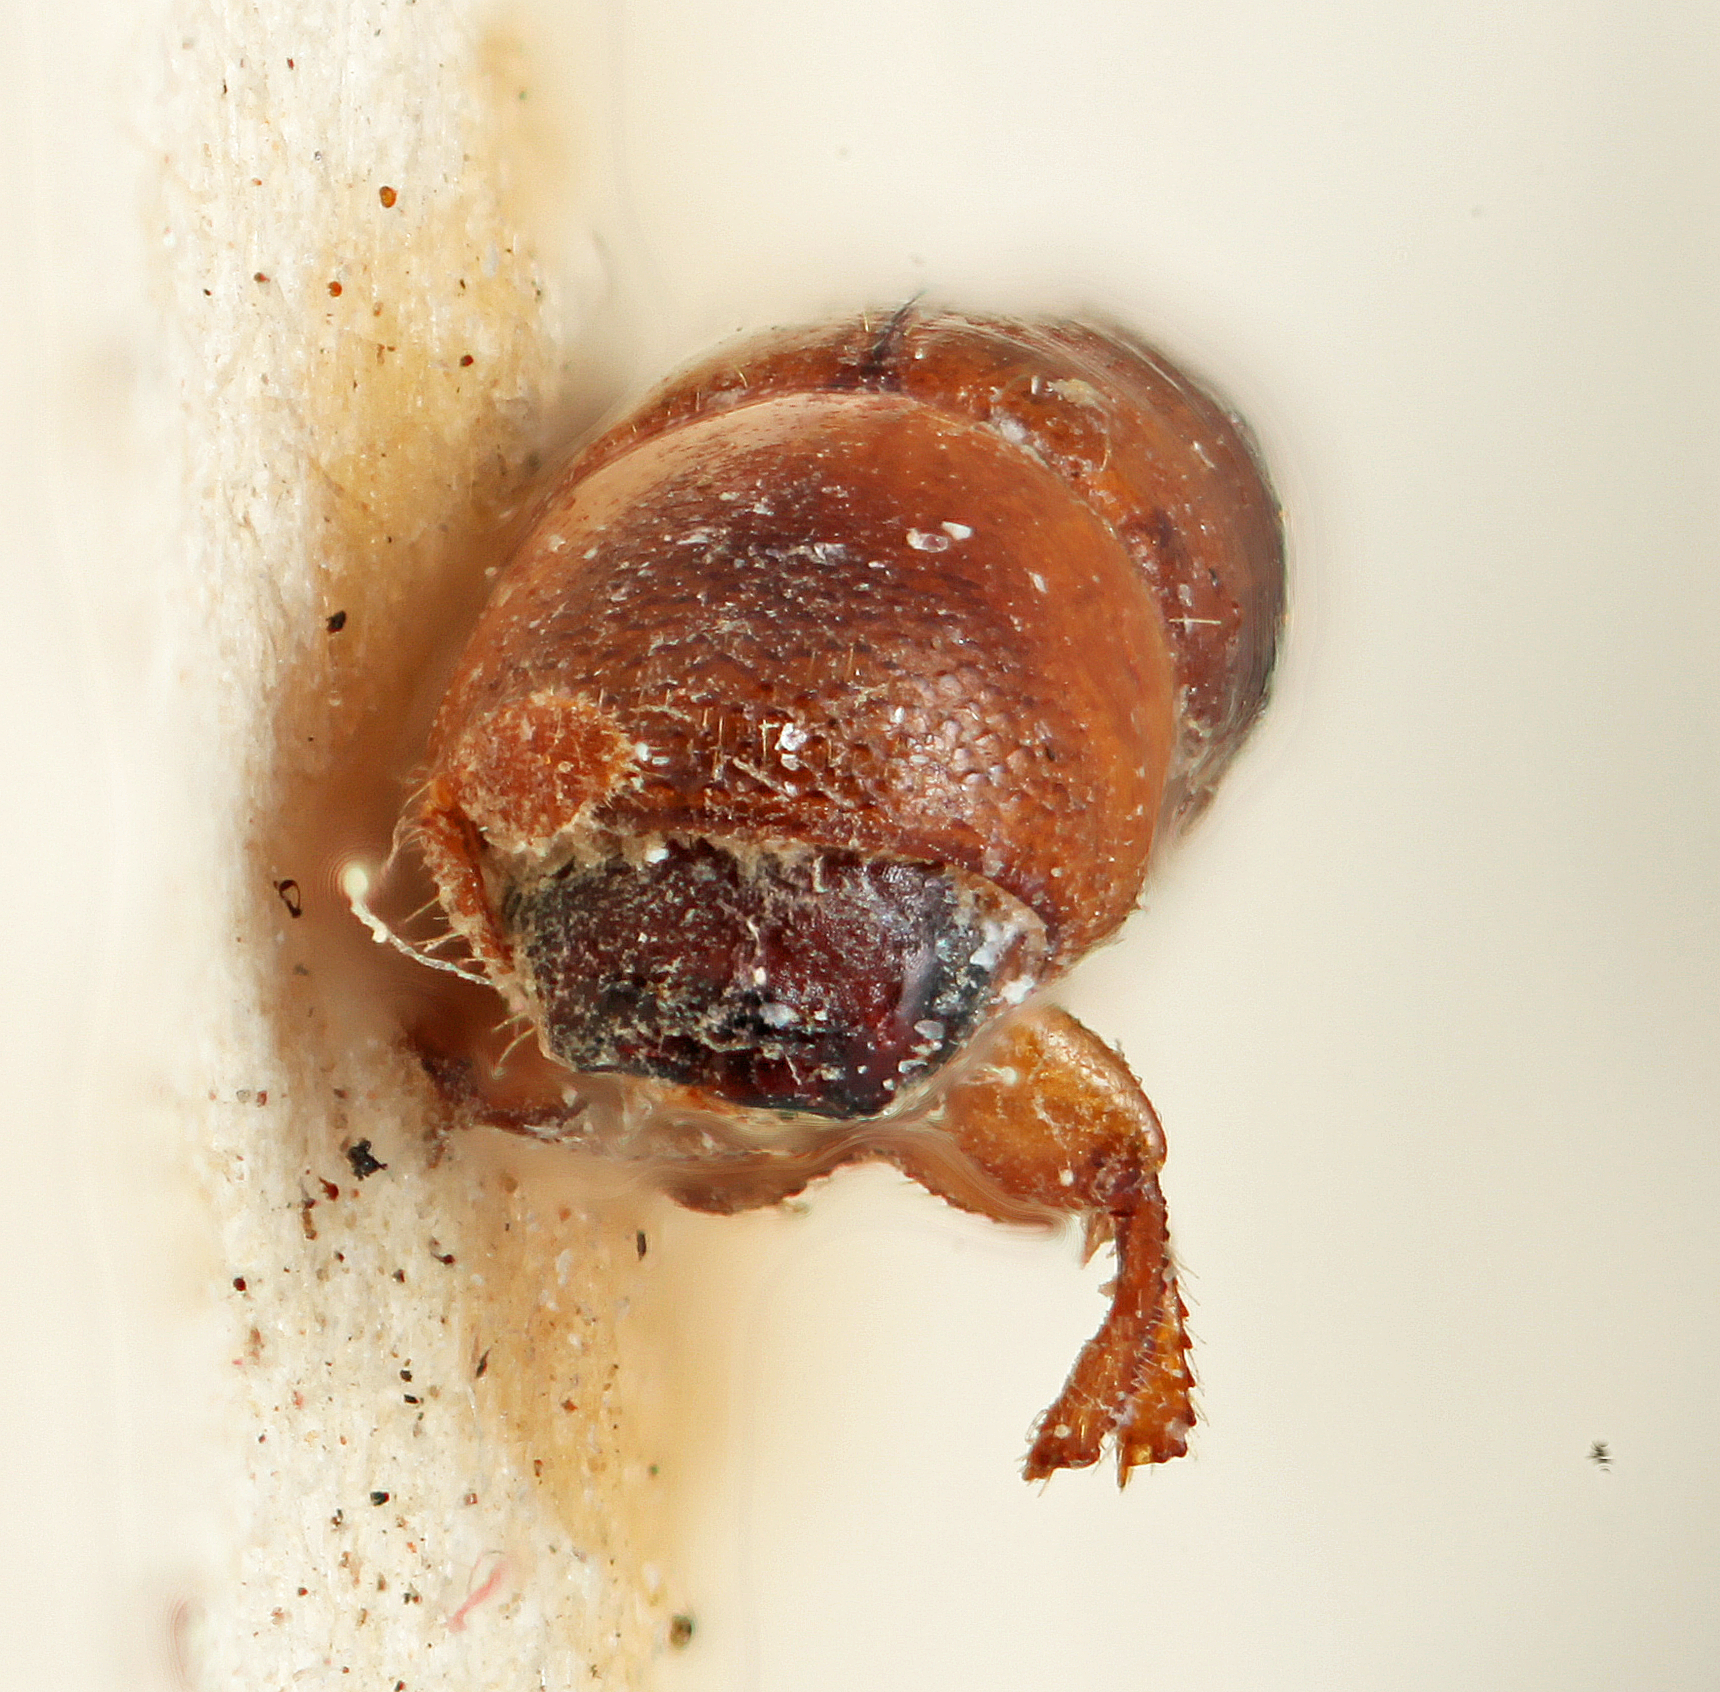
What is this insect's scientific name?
Monarthrum dentatum
